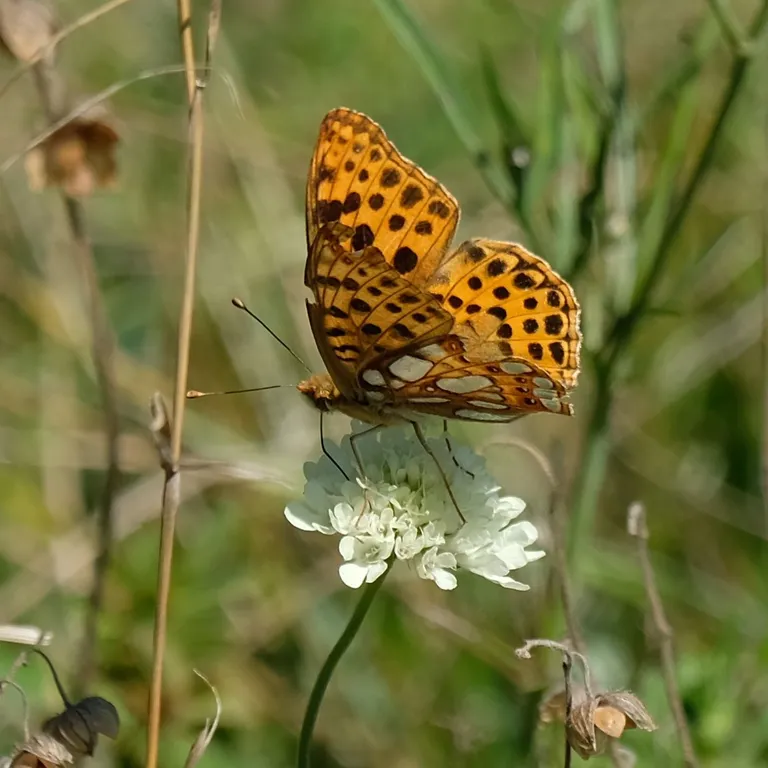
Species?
Issoria lathonia
